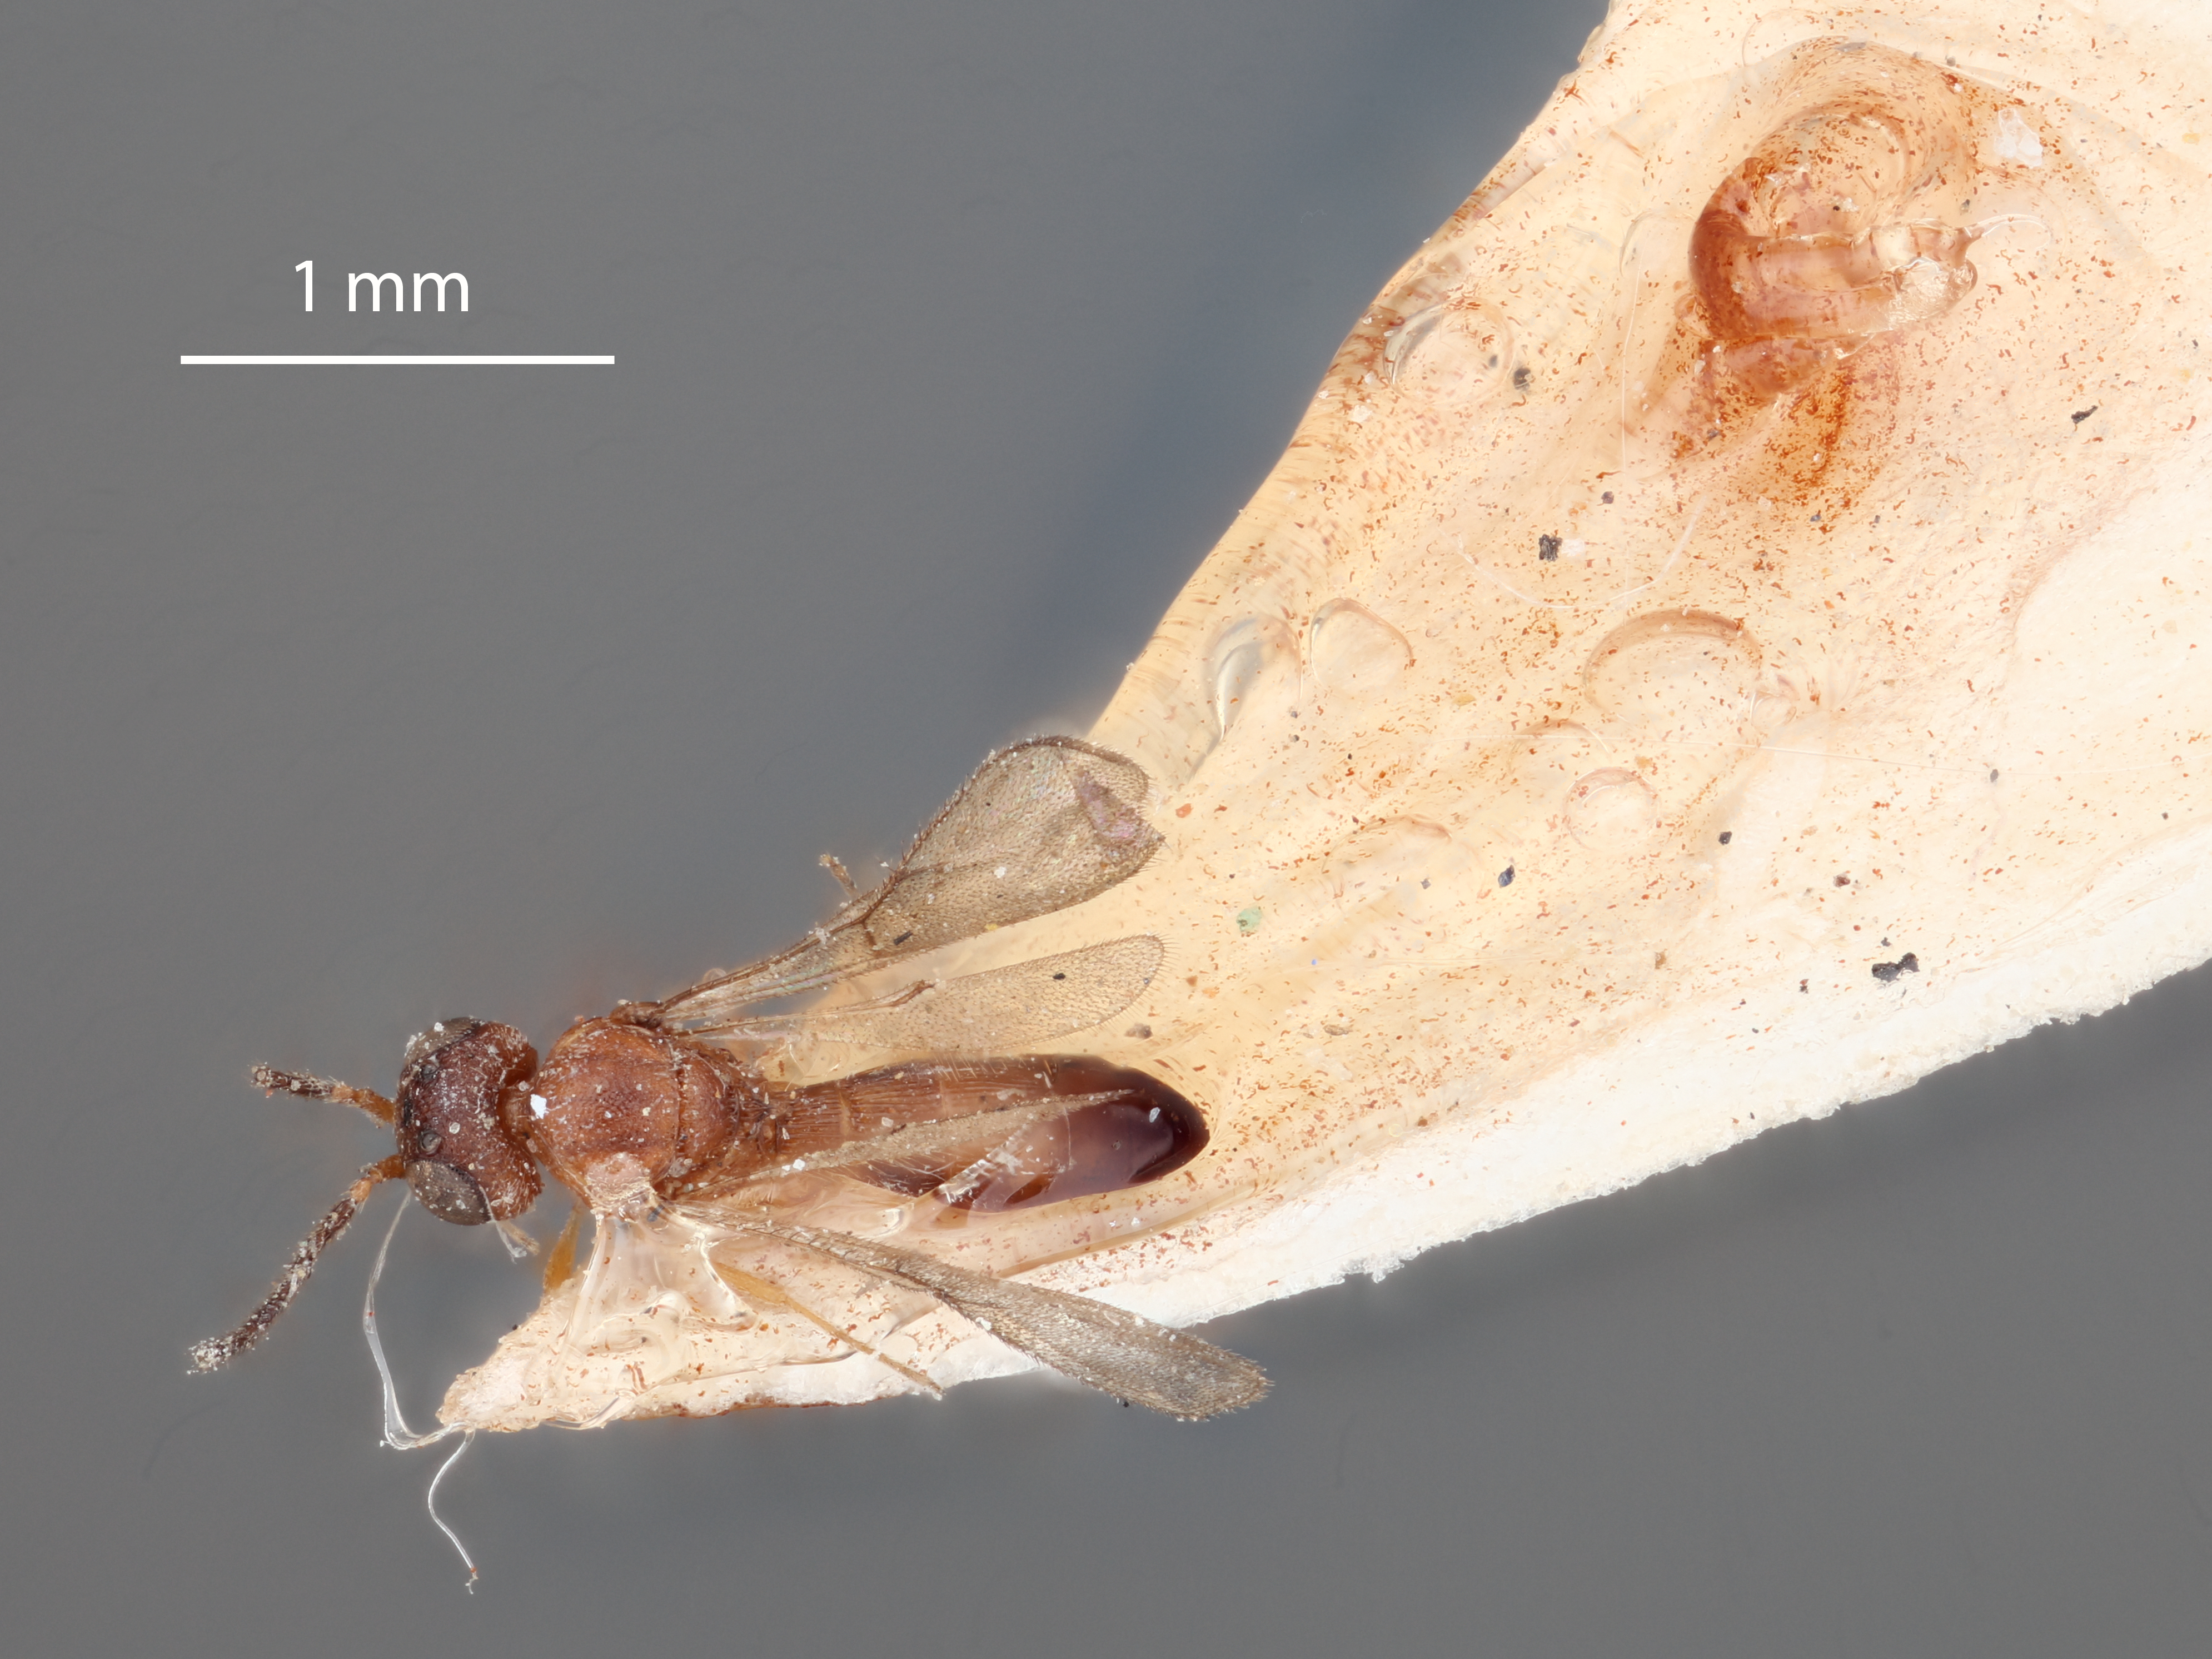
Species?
Opisthacantha bengalensis
